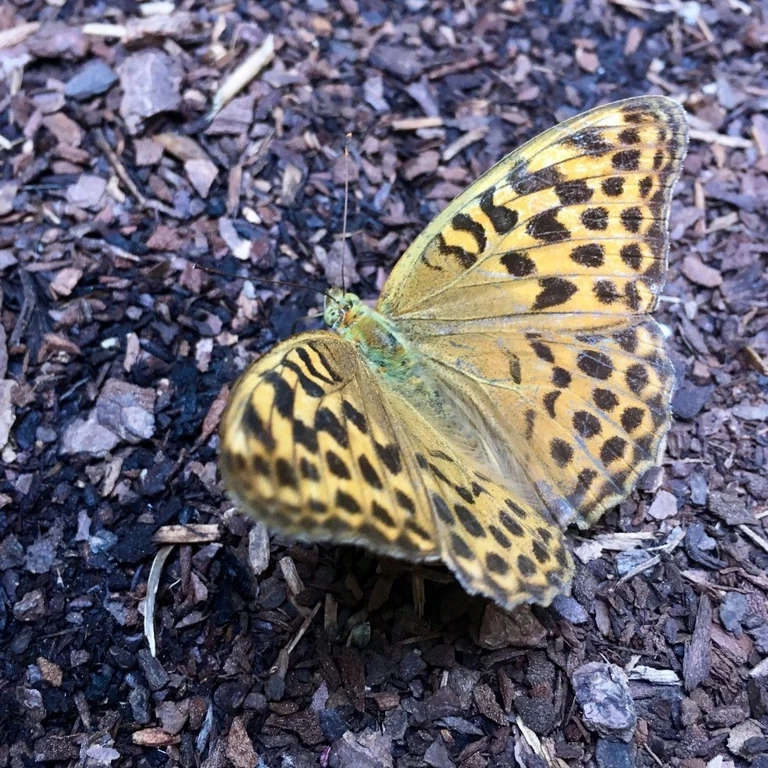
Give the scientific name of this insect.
Argynnis paphia
